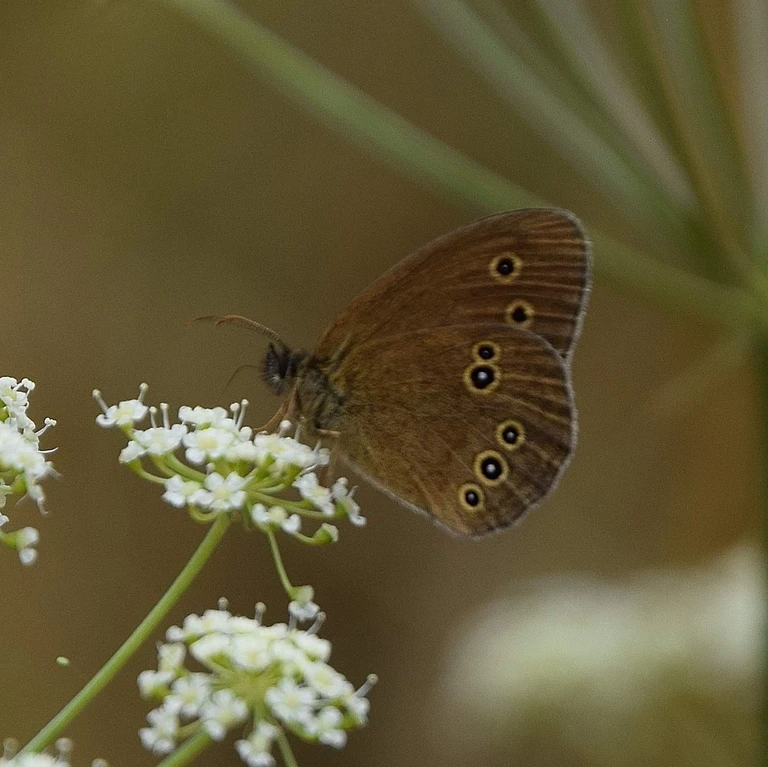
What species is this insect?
Aphantopus hyperantus
